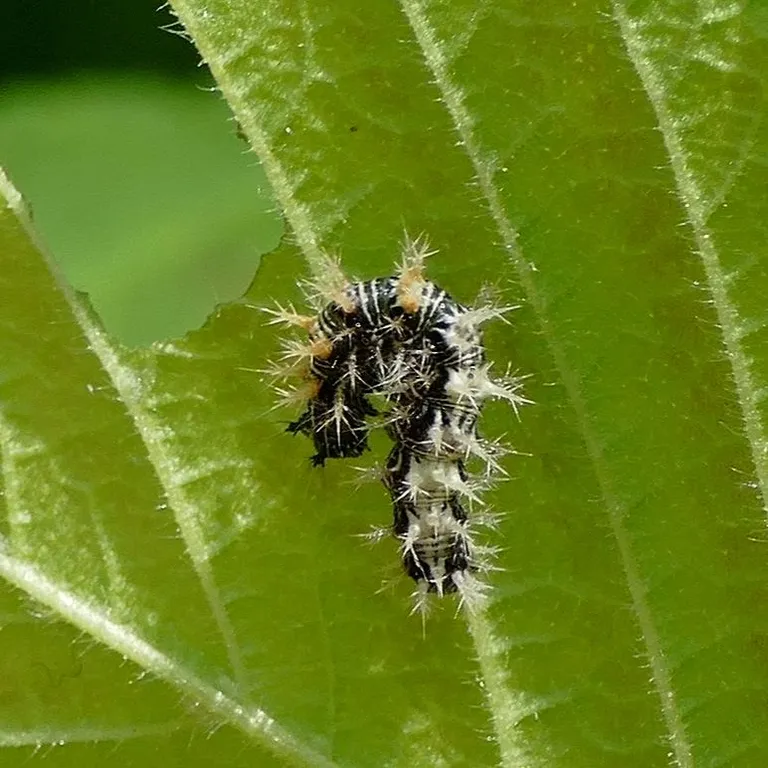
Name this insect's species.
Polygonia c-album
